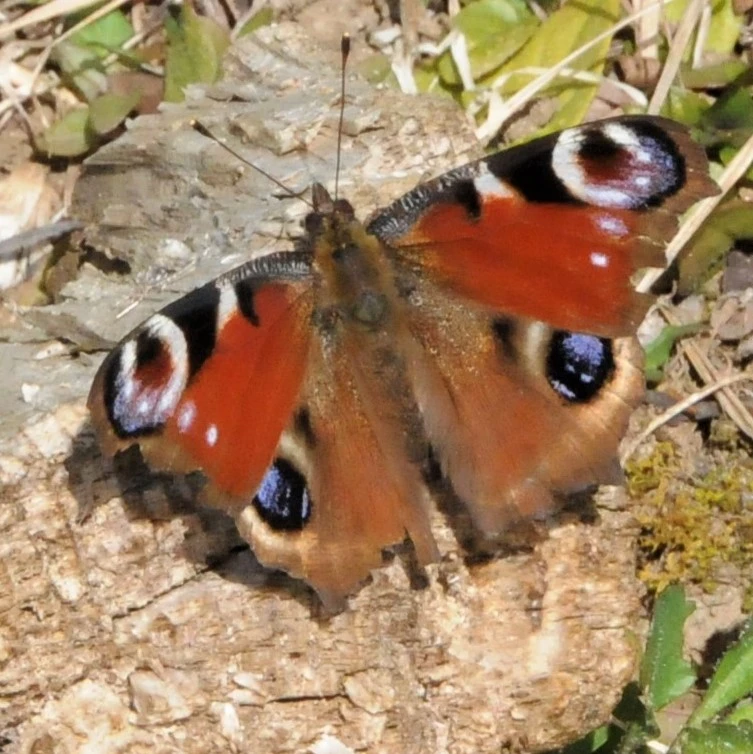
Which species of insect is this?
Aglais io
